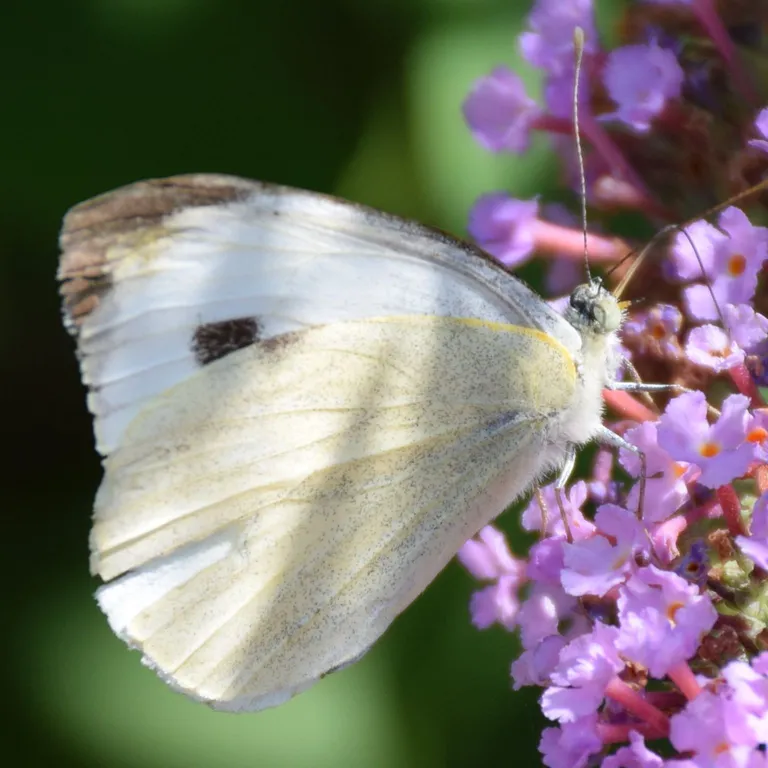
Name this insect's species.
Pieris brassicae
